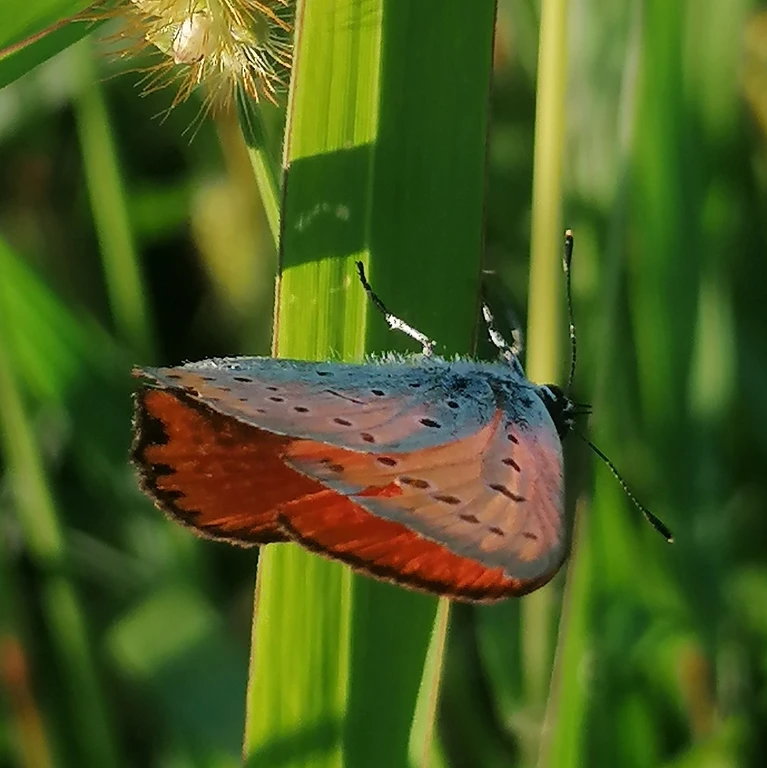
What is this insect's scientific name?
Lycaena dispar
